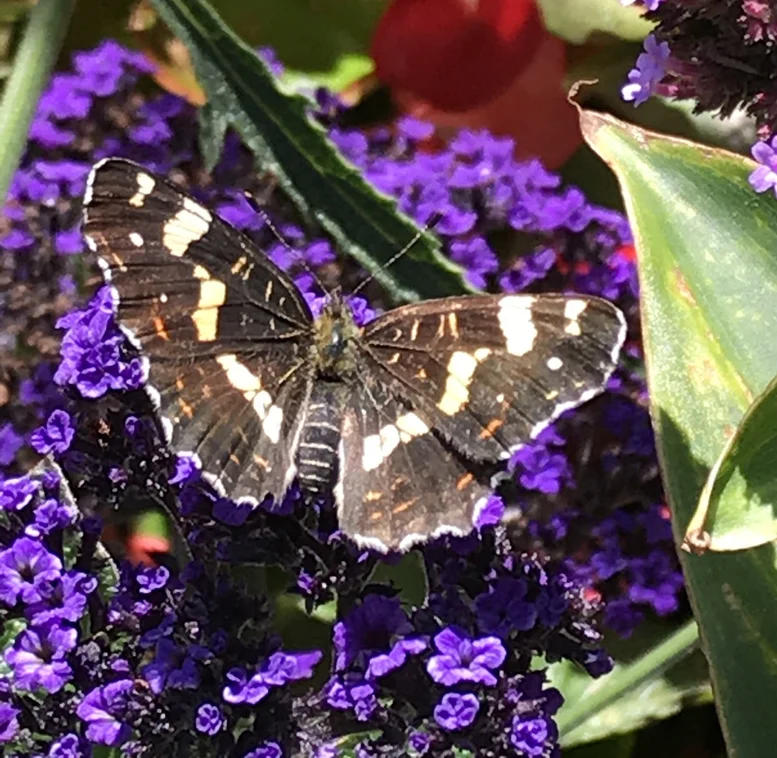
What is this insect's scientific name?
Araschnia levana
